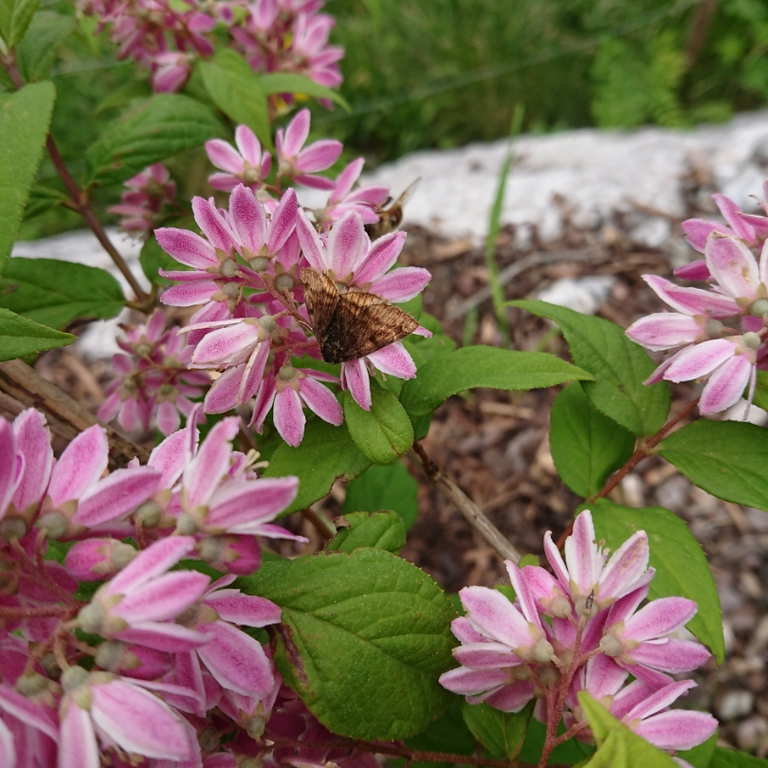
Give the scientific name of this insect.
Euclidia glyphica
